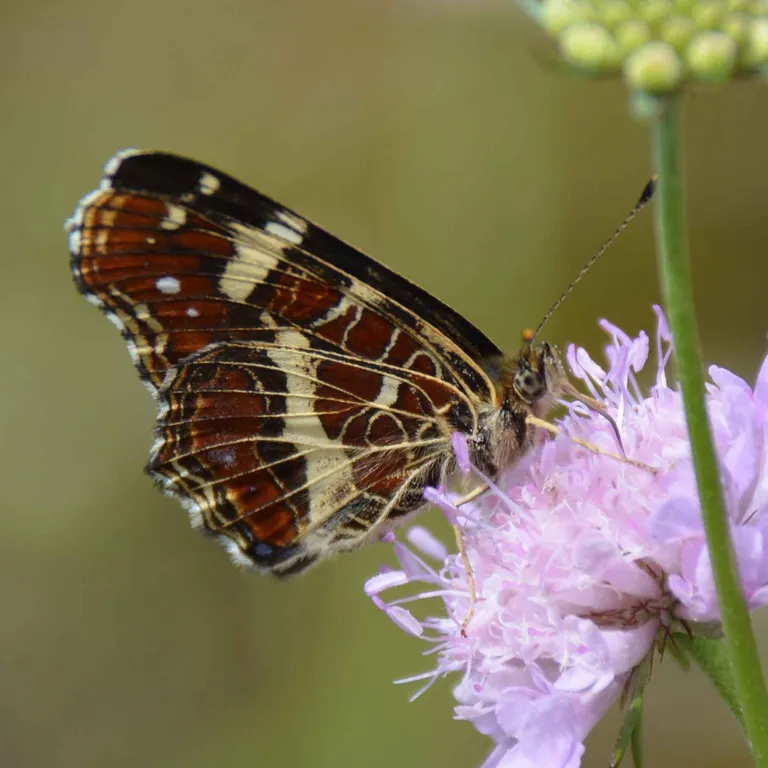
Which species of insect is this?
Araschnia levana
